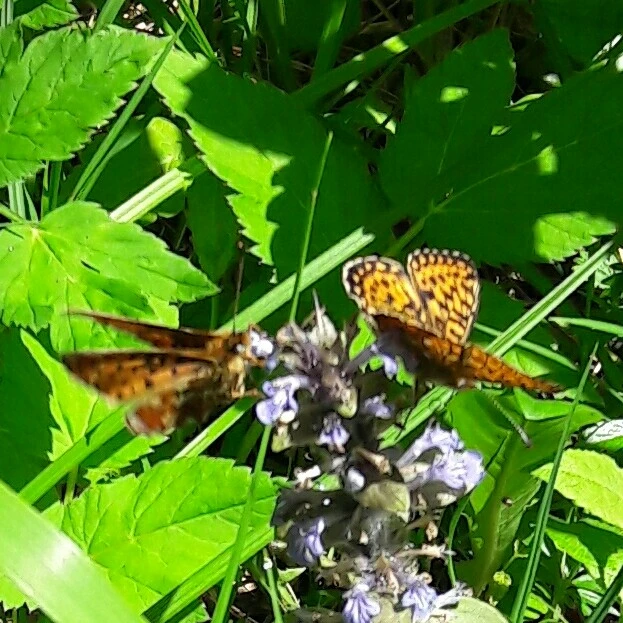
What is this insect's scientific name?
Boloria euphrosyne (also Clossiana euphrosyne)
